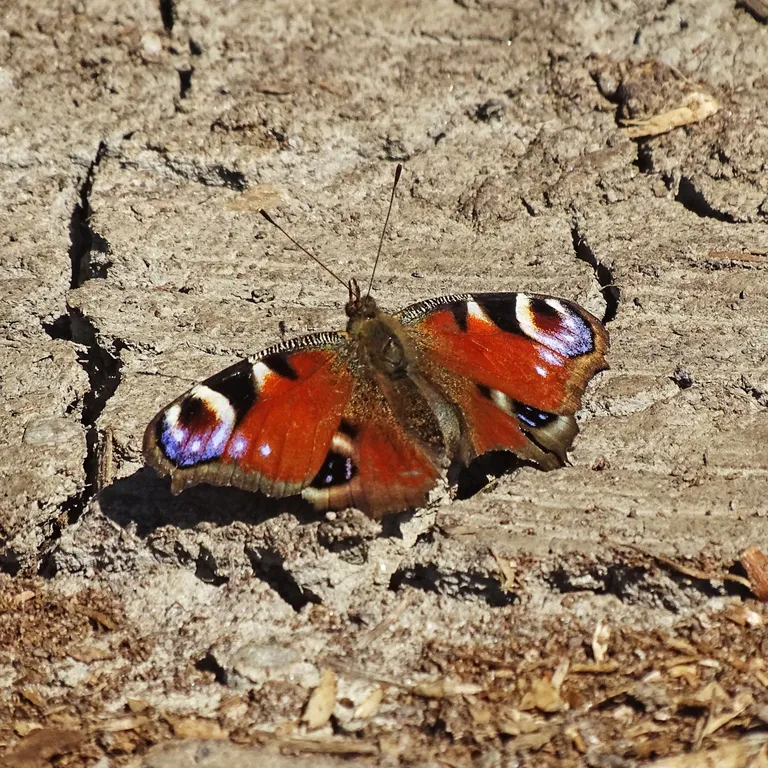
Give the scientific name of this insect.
Aglais io
